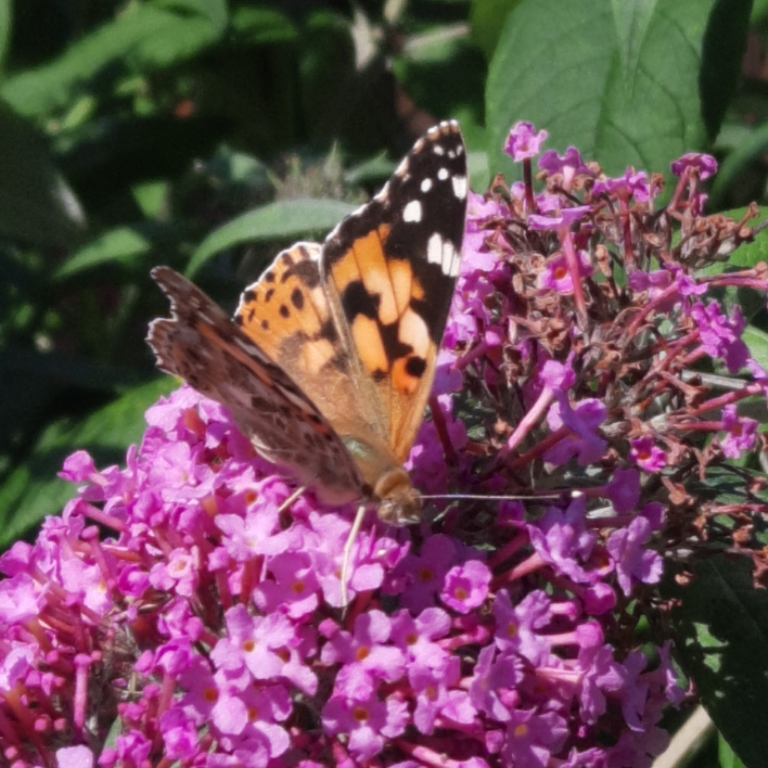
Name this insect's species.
Vanessa cardui
